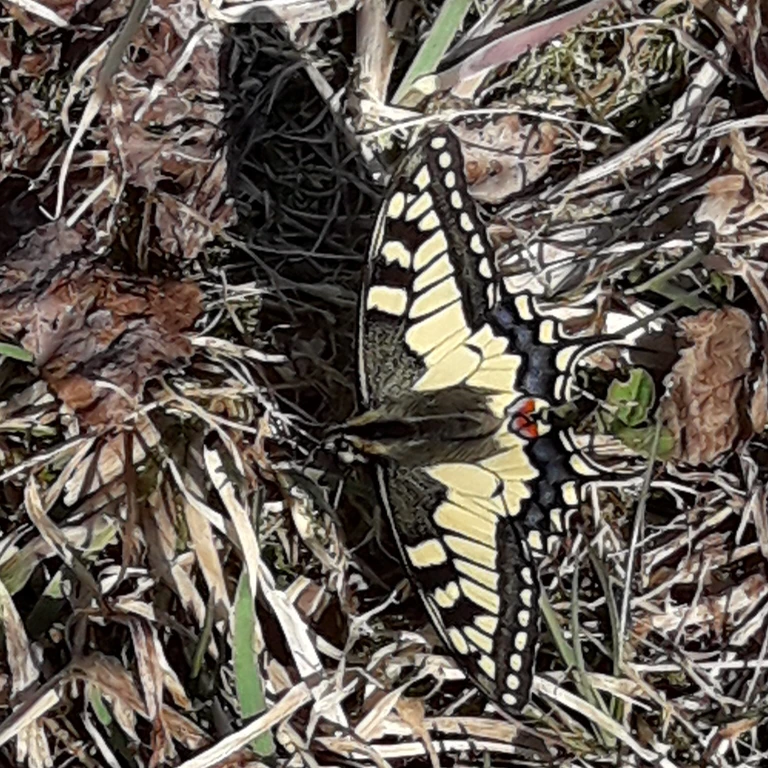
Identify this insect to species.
Papilio machaon
